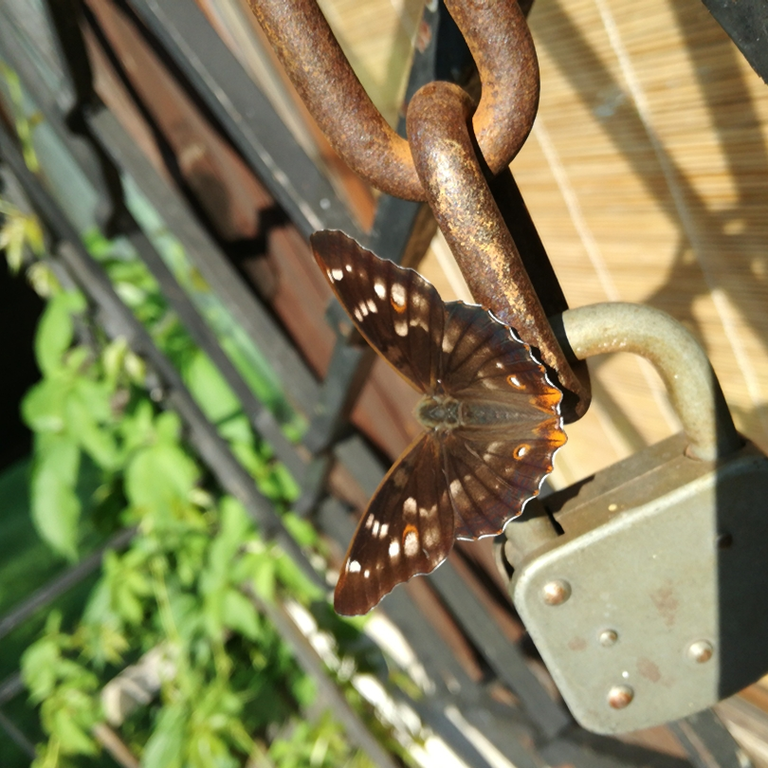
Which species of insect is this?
Apatura ilia
